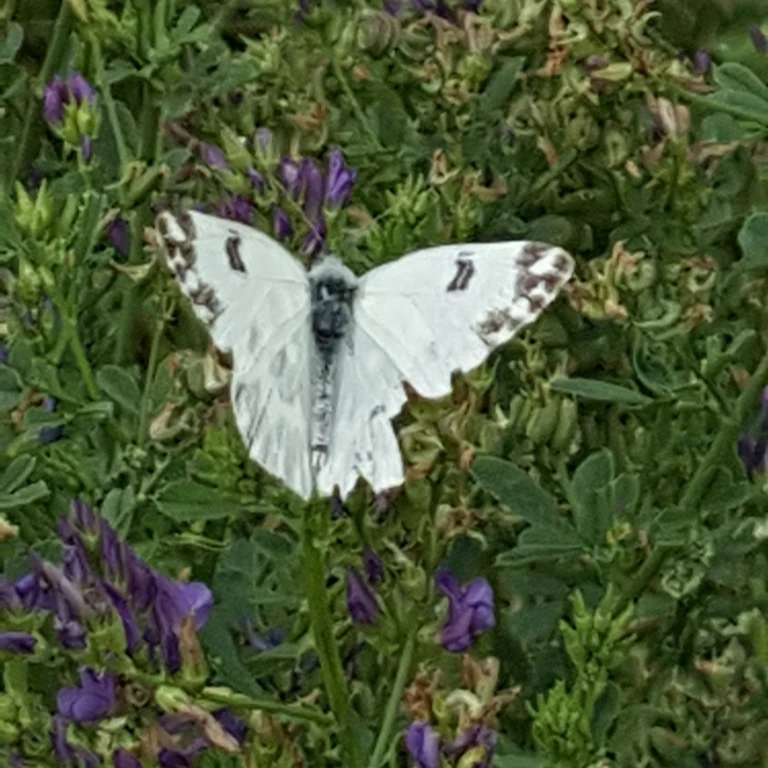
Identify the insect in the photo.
Pontia edusa
